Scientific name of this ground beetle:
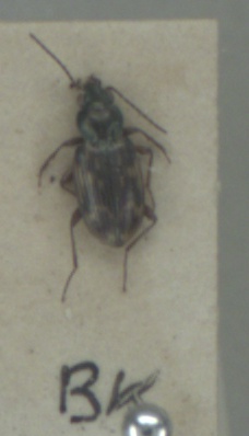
Bembidion varium
